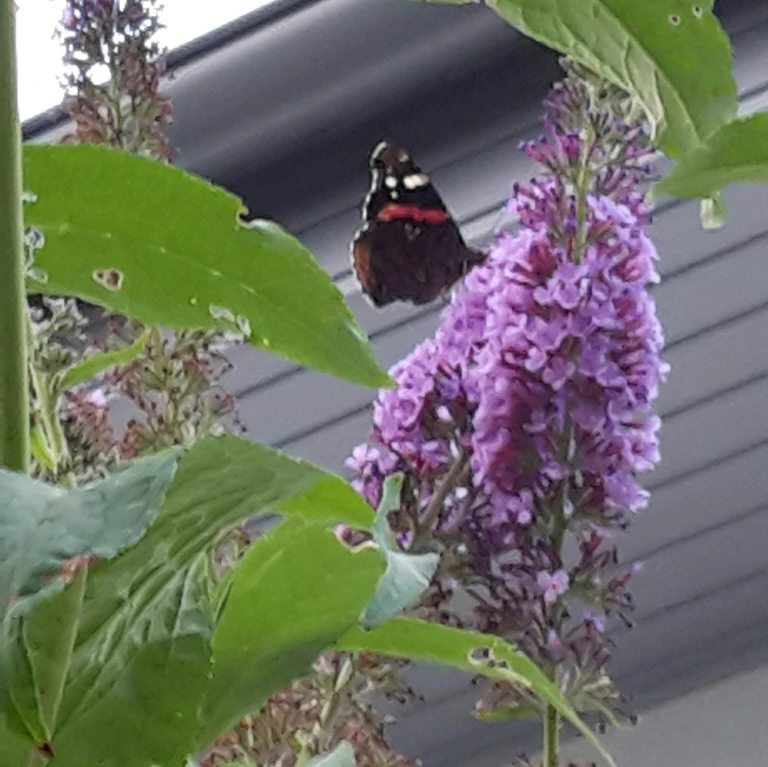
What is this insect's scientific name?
Vanessa atalanta
